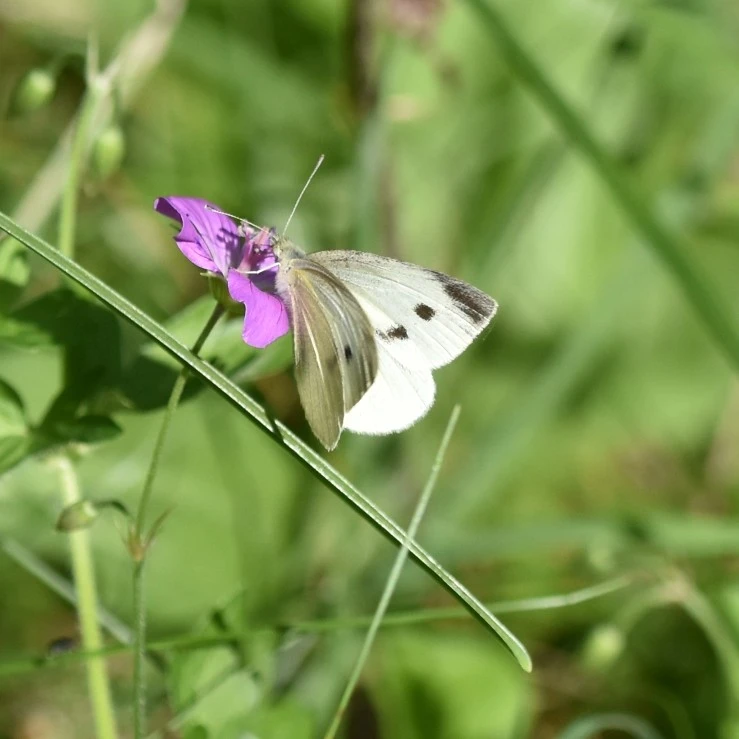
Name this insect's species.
Pieris rapae
